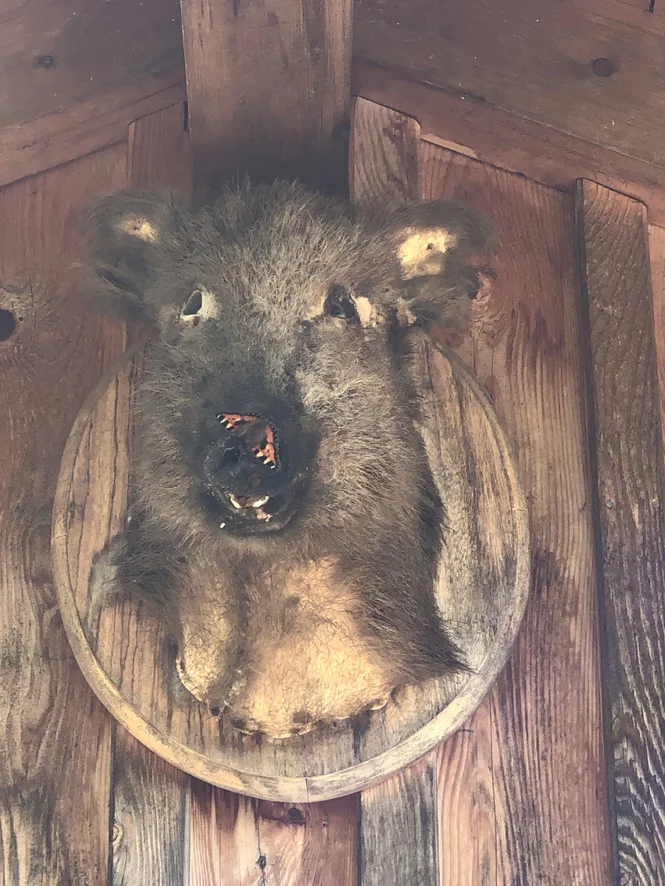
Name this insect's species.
Aglais urticae
